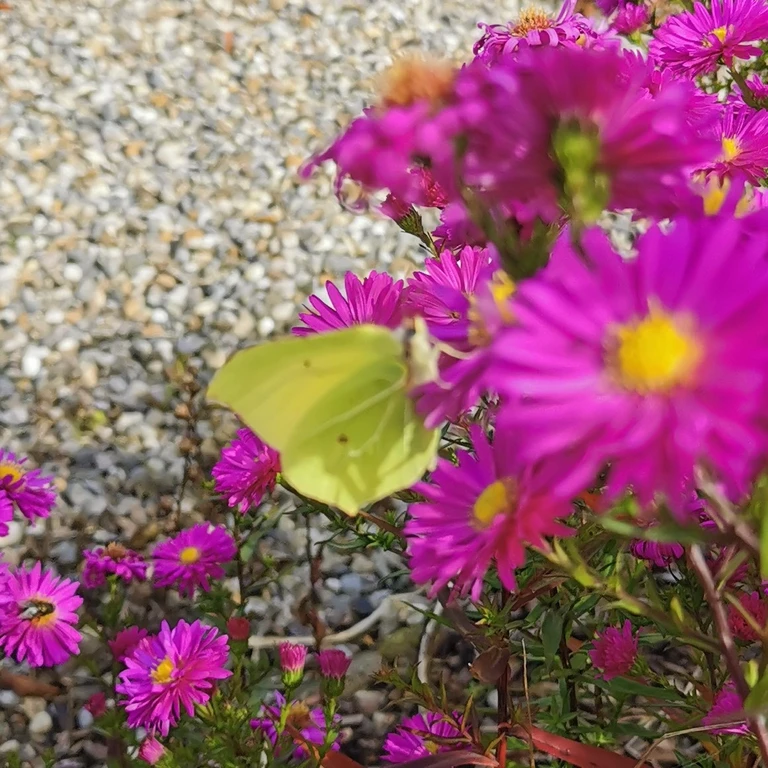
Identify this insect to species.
Gonepteryx rhamni
